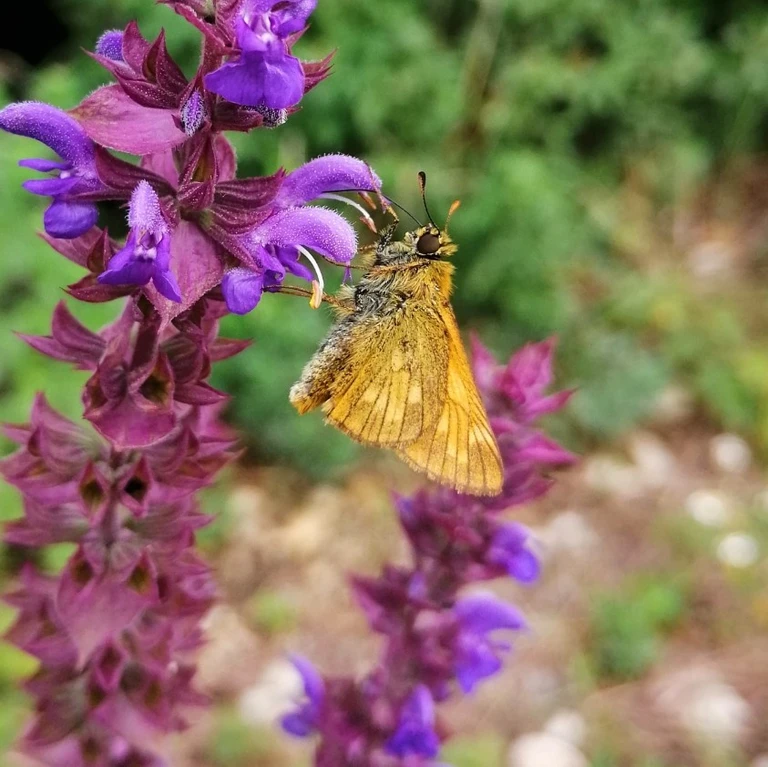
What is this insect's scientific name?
Ochlodes sylvanus (also Ochlodes venata)
